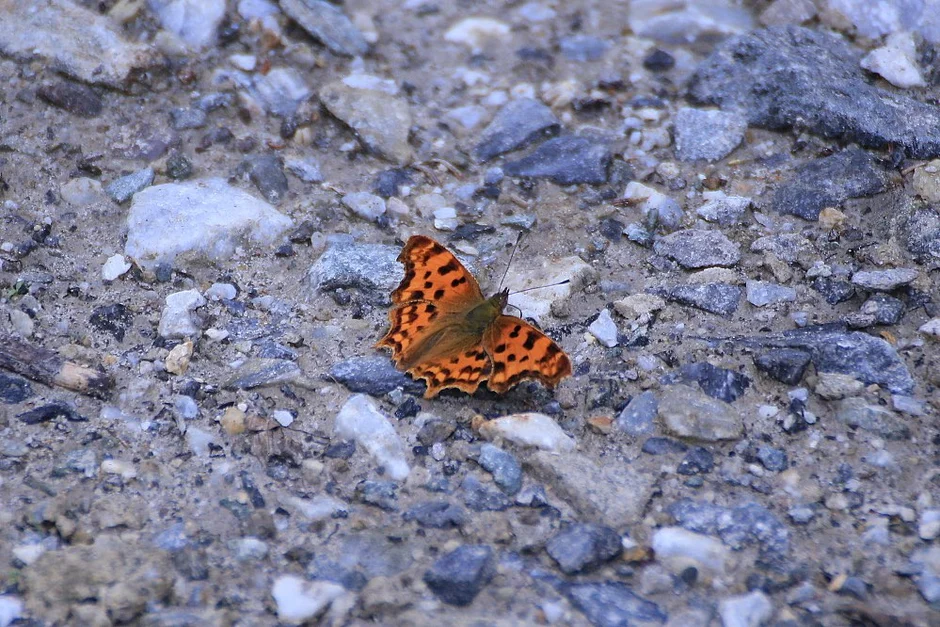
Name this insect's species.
Polygonia c-album
